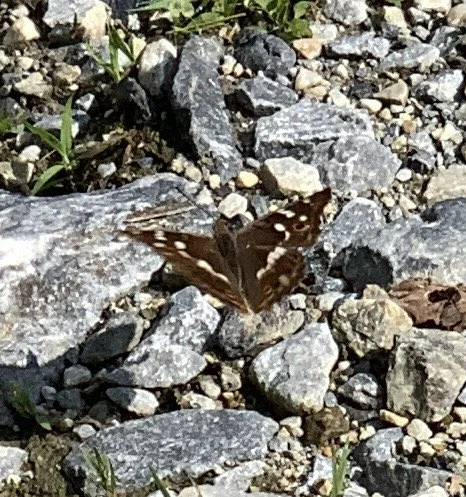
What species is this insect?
Apatura ilia
